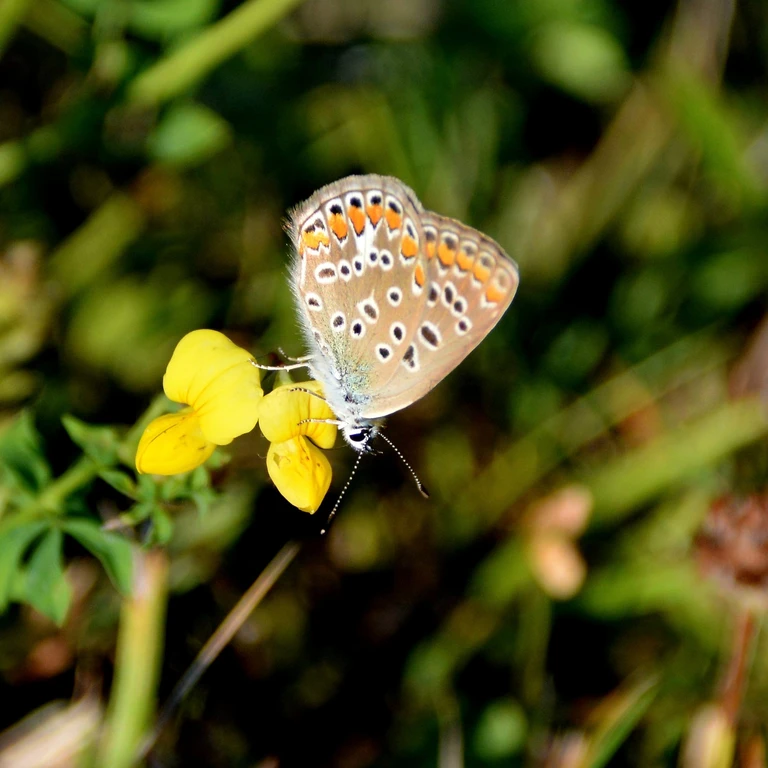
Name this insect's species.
Polyommatus icarus
